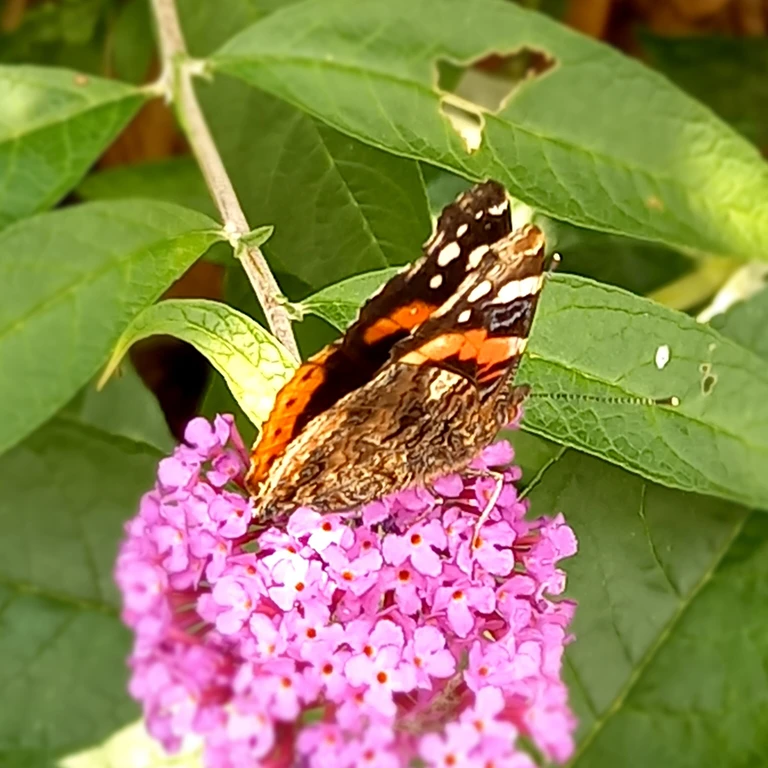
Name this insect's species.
Vanessa atalanta
